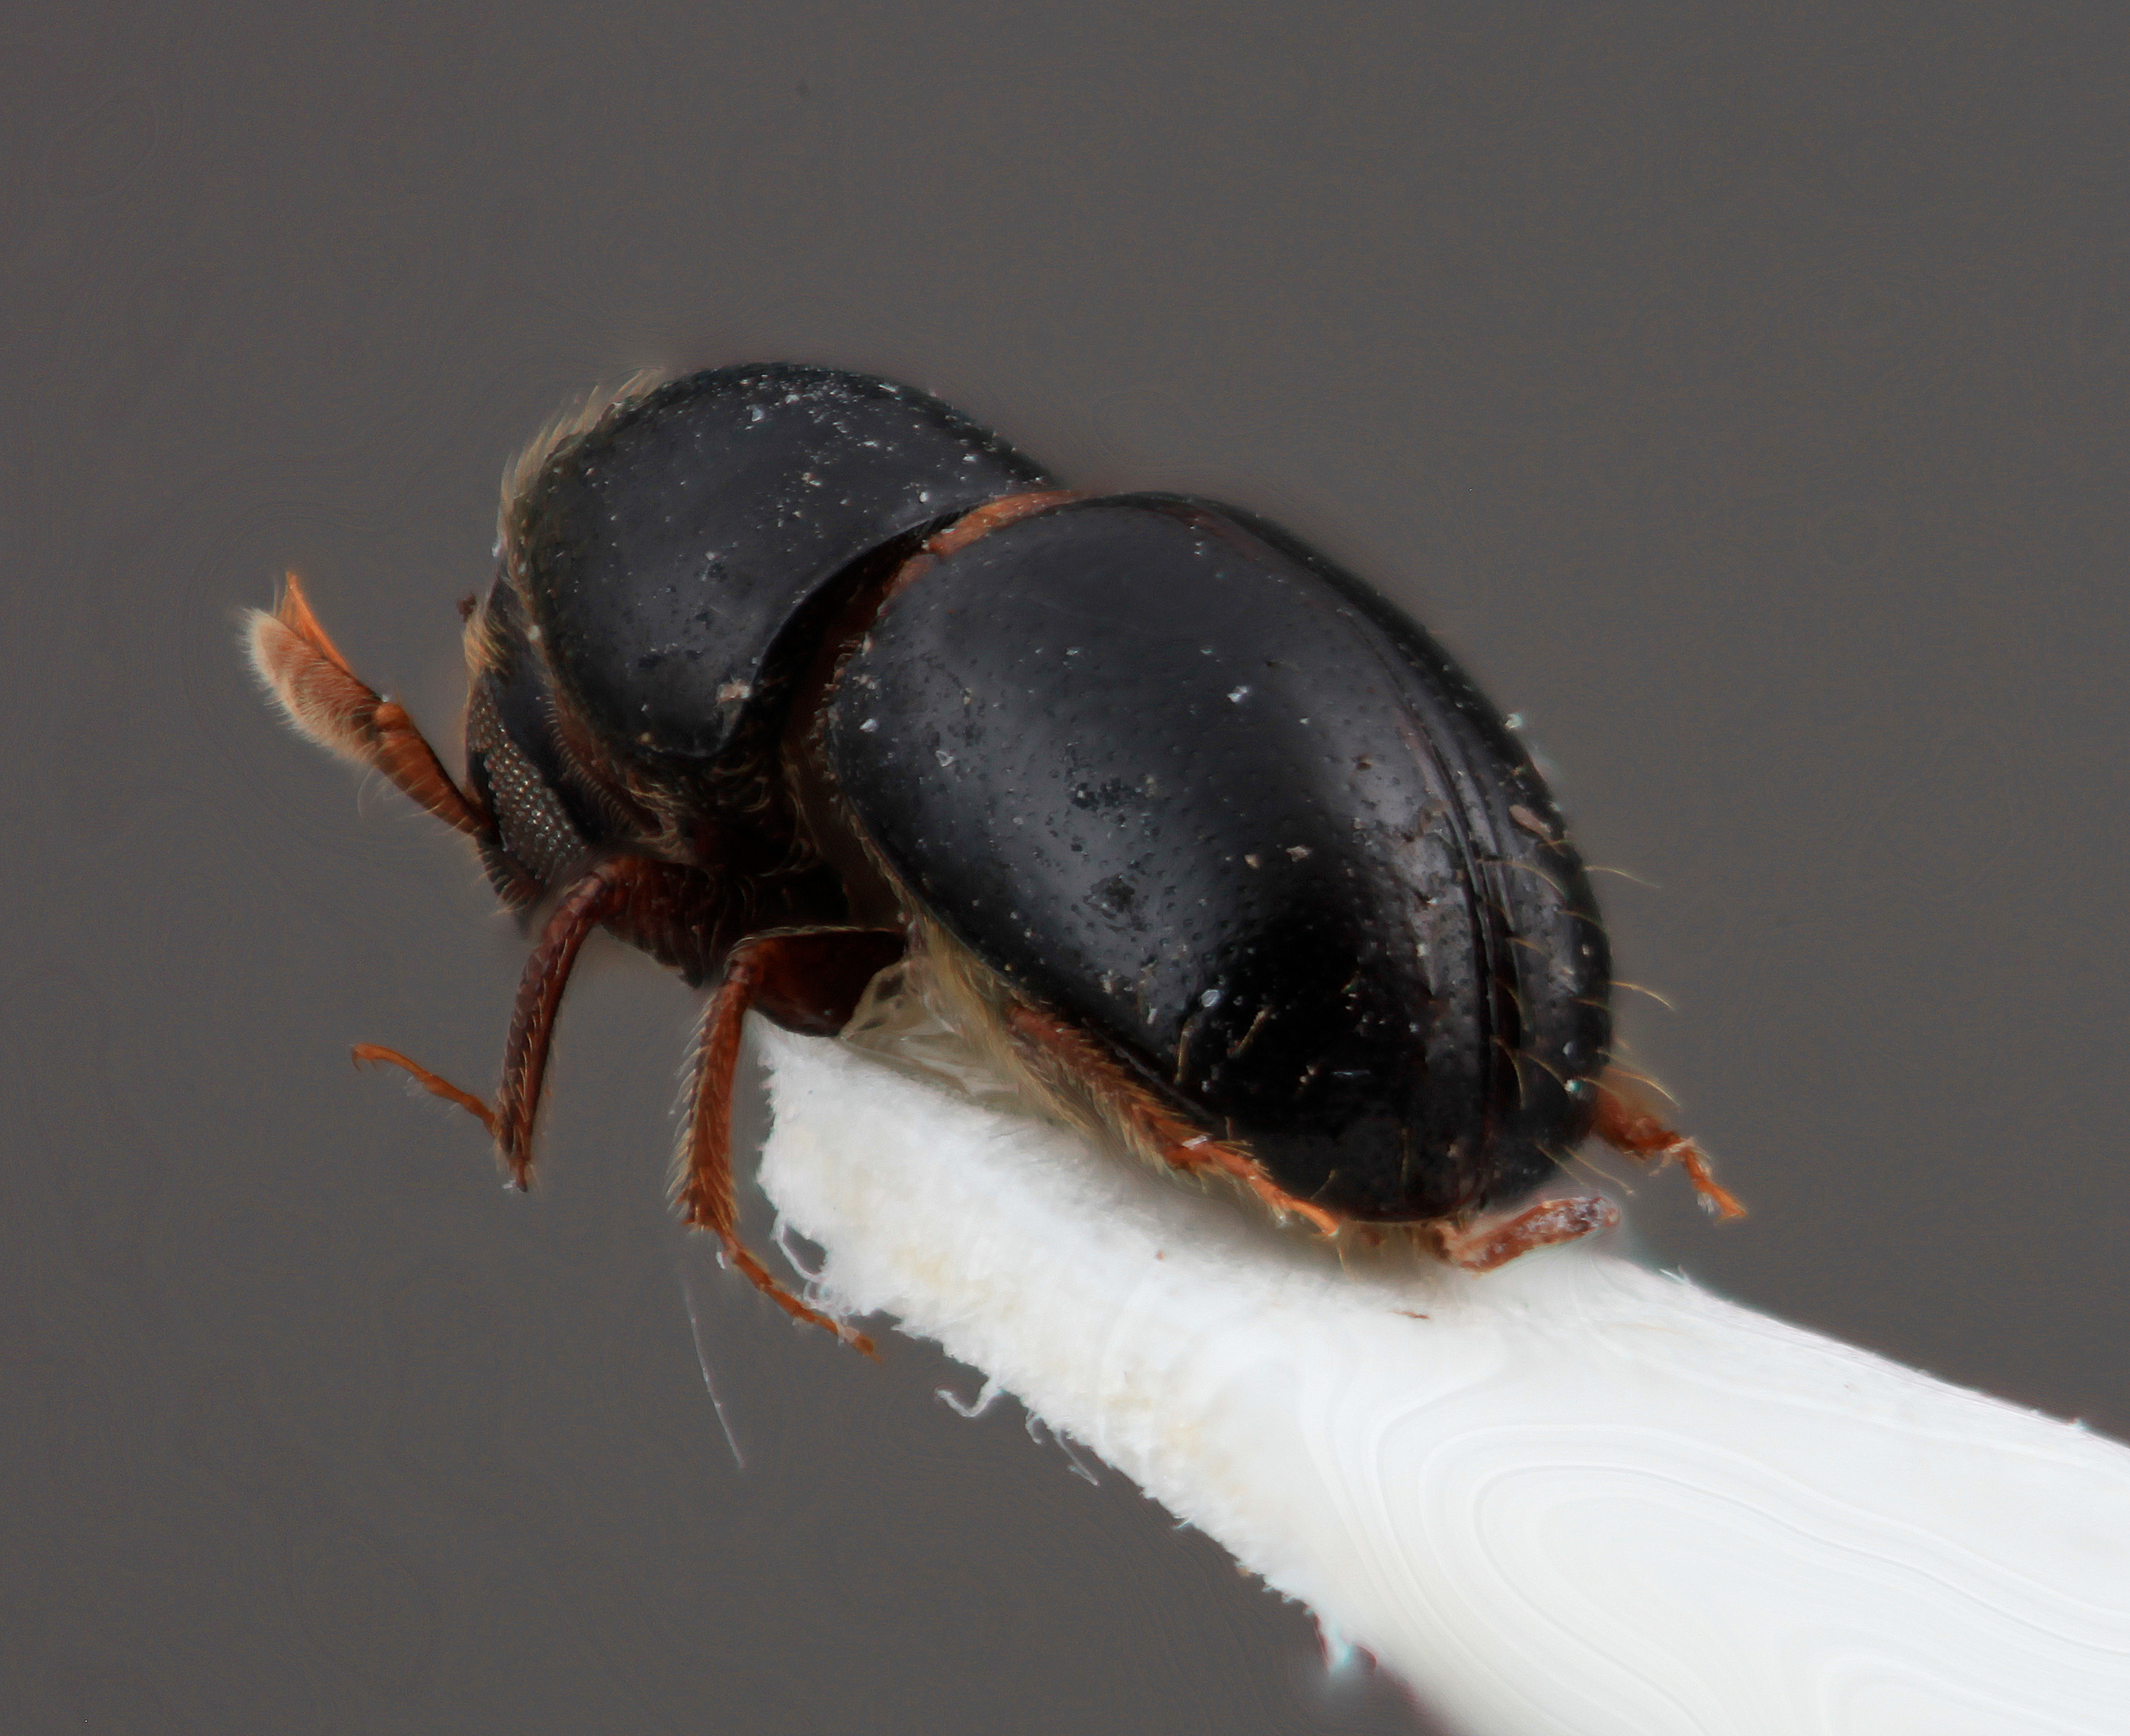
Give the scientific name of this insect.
Corthylus crassus
